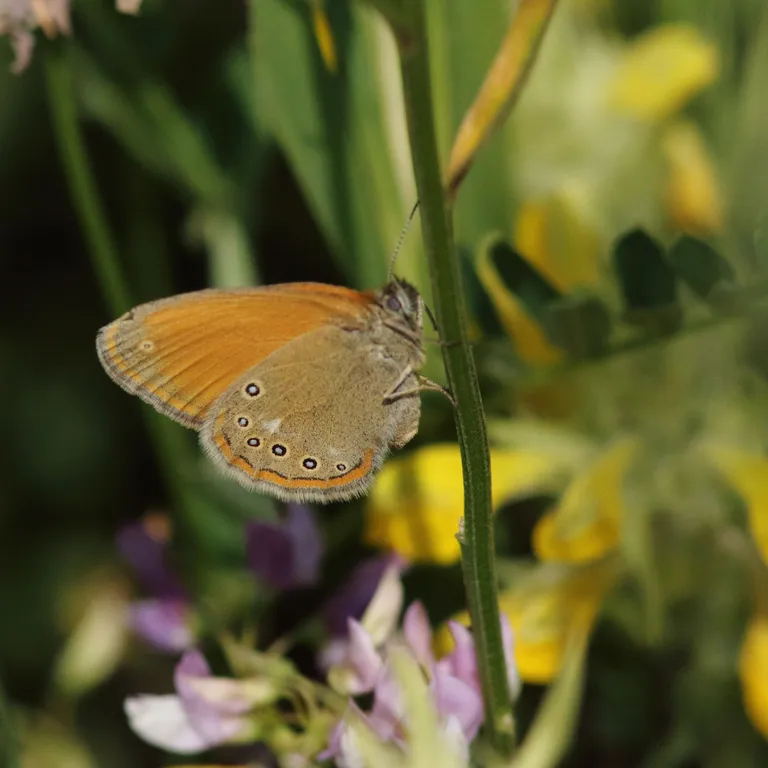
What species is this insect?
Coenonympha glycerion (also Coenonympha iphis)
